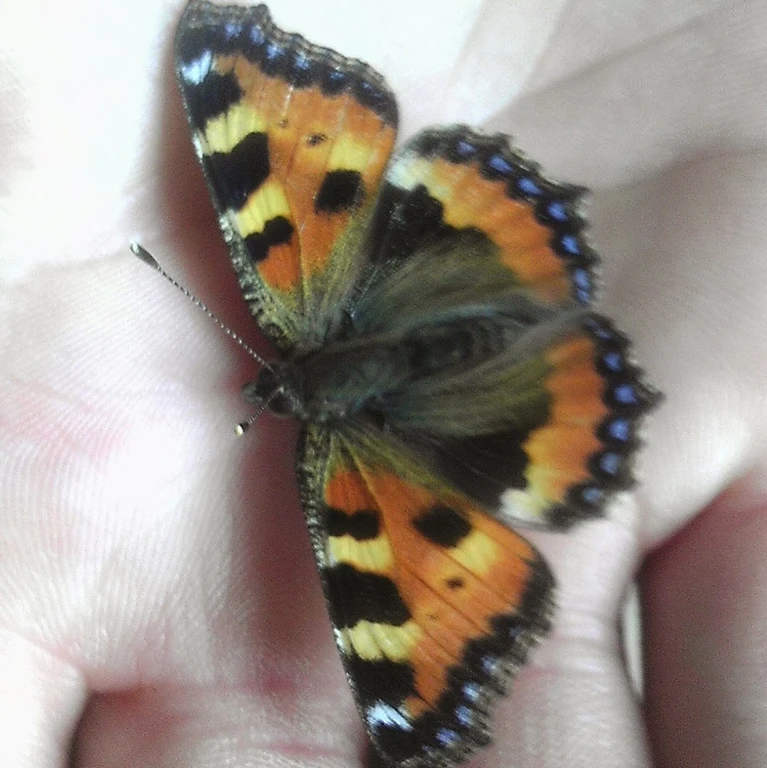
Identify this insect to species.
Aglais urticae
